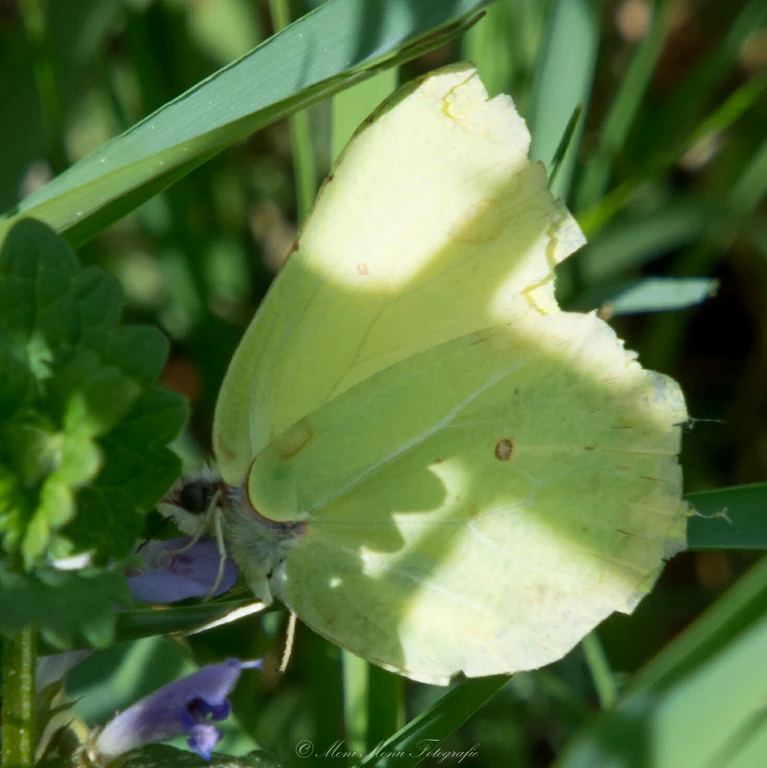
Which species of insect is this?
Gonepteryx rhamni
